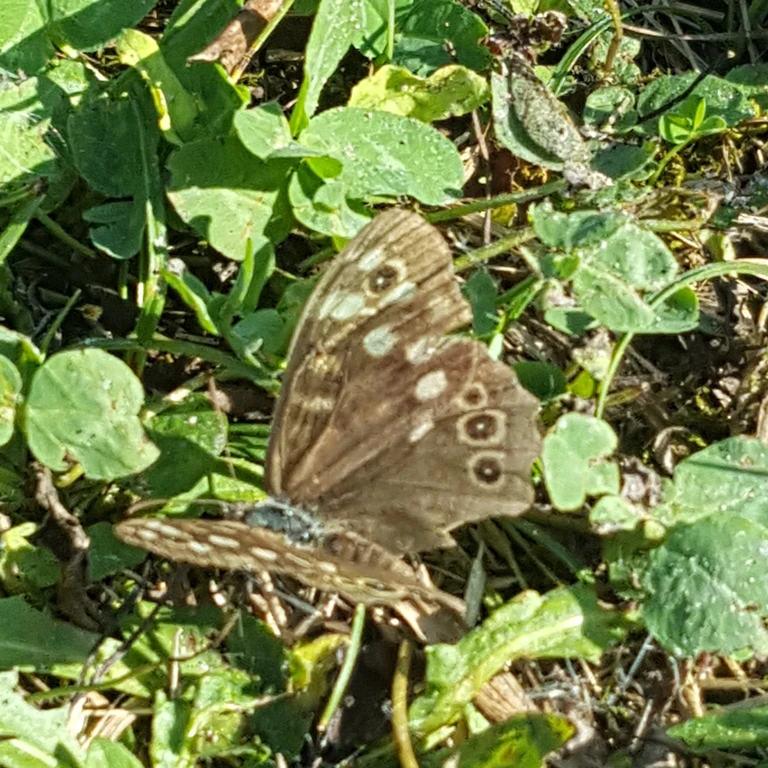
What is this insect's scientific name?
Pararge aegeria
